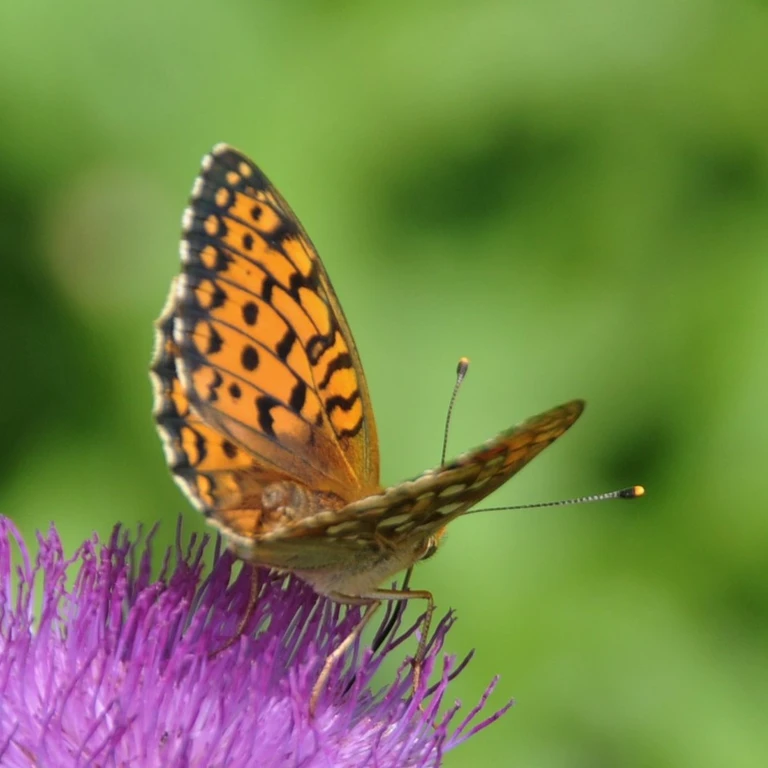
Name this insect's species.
Speyeria aglaja
